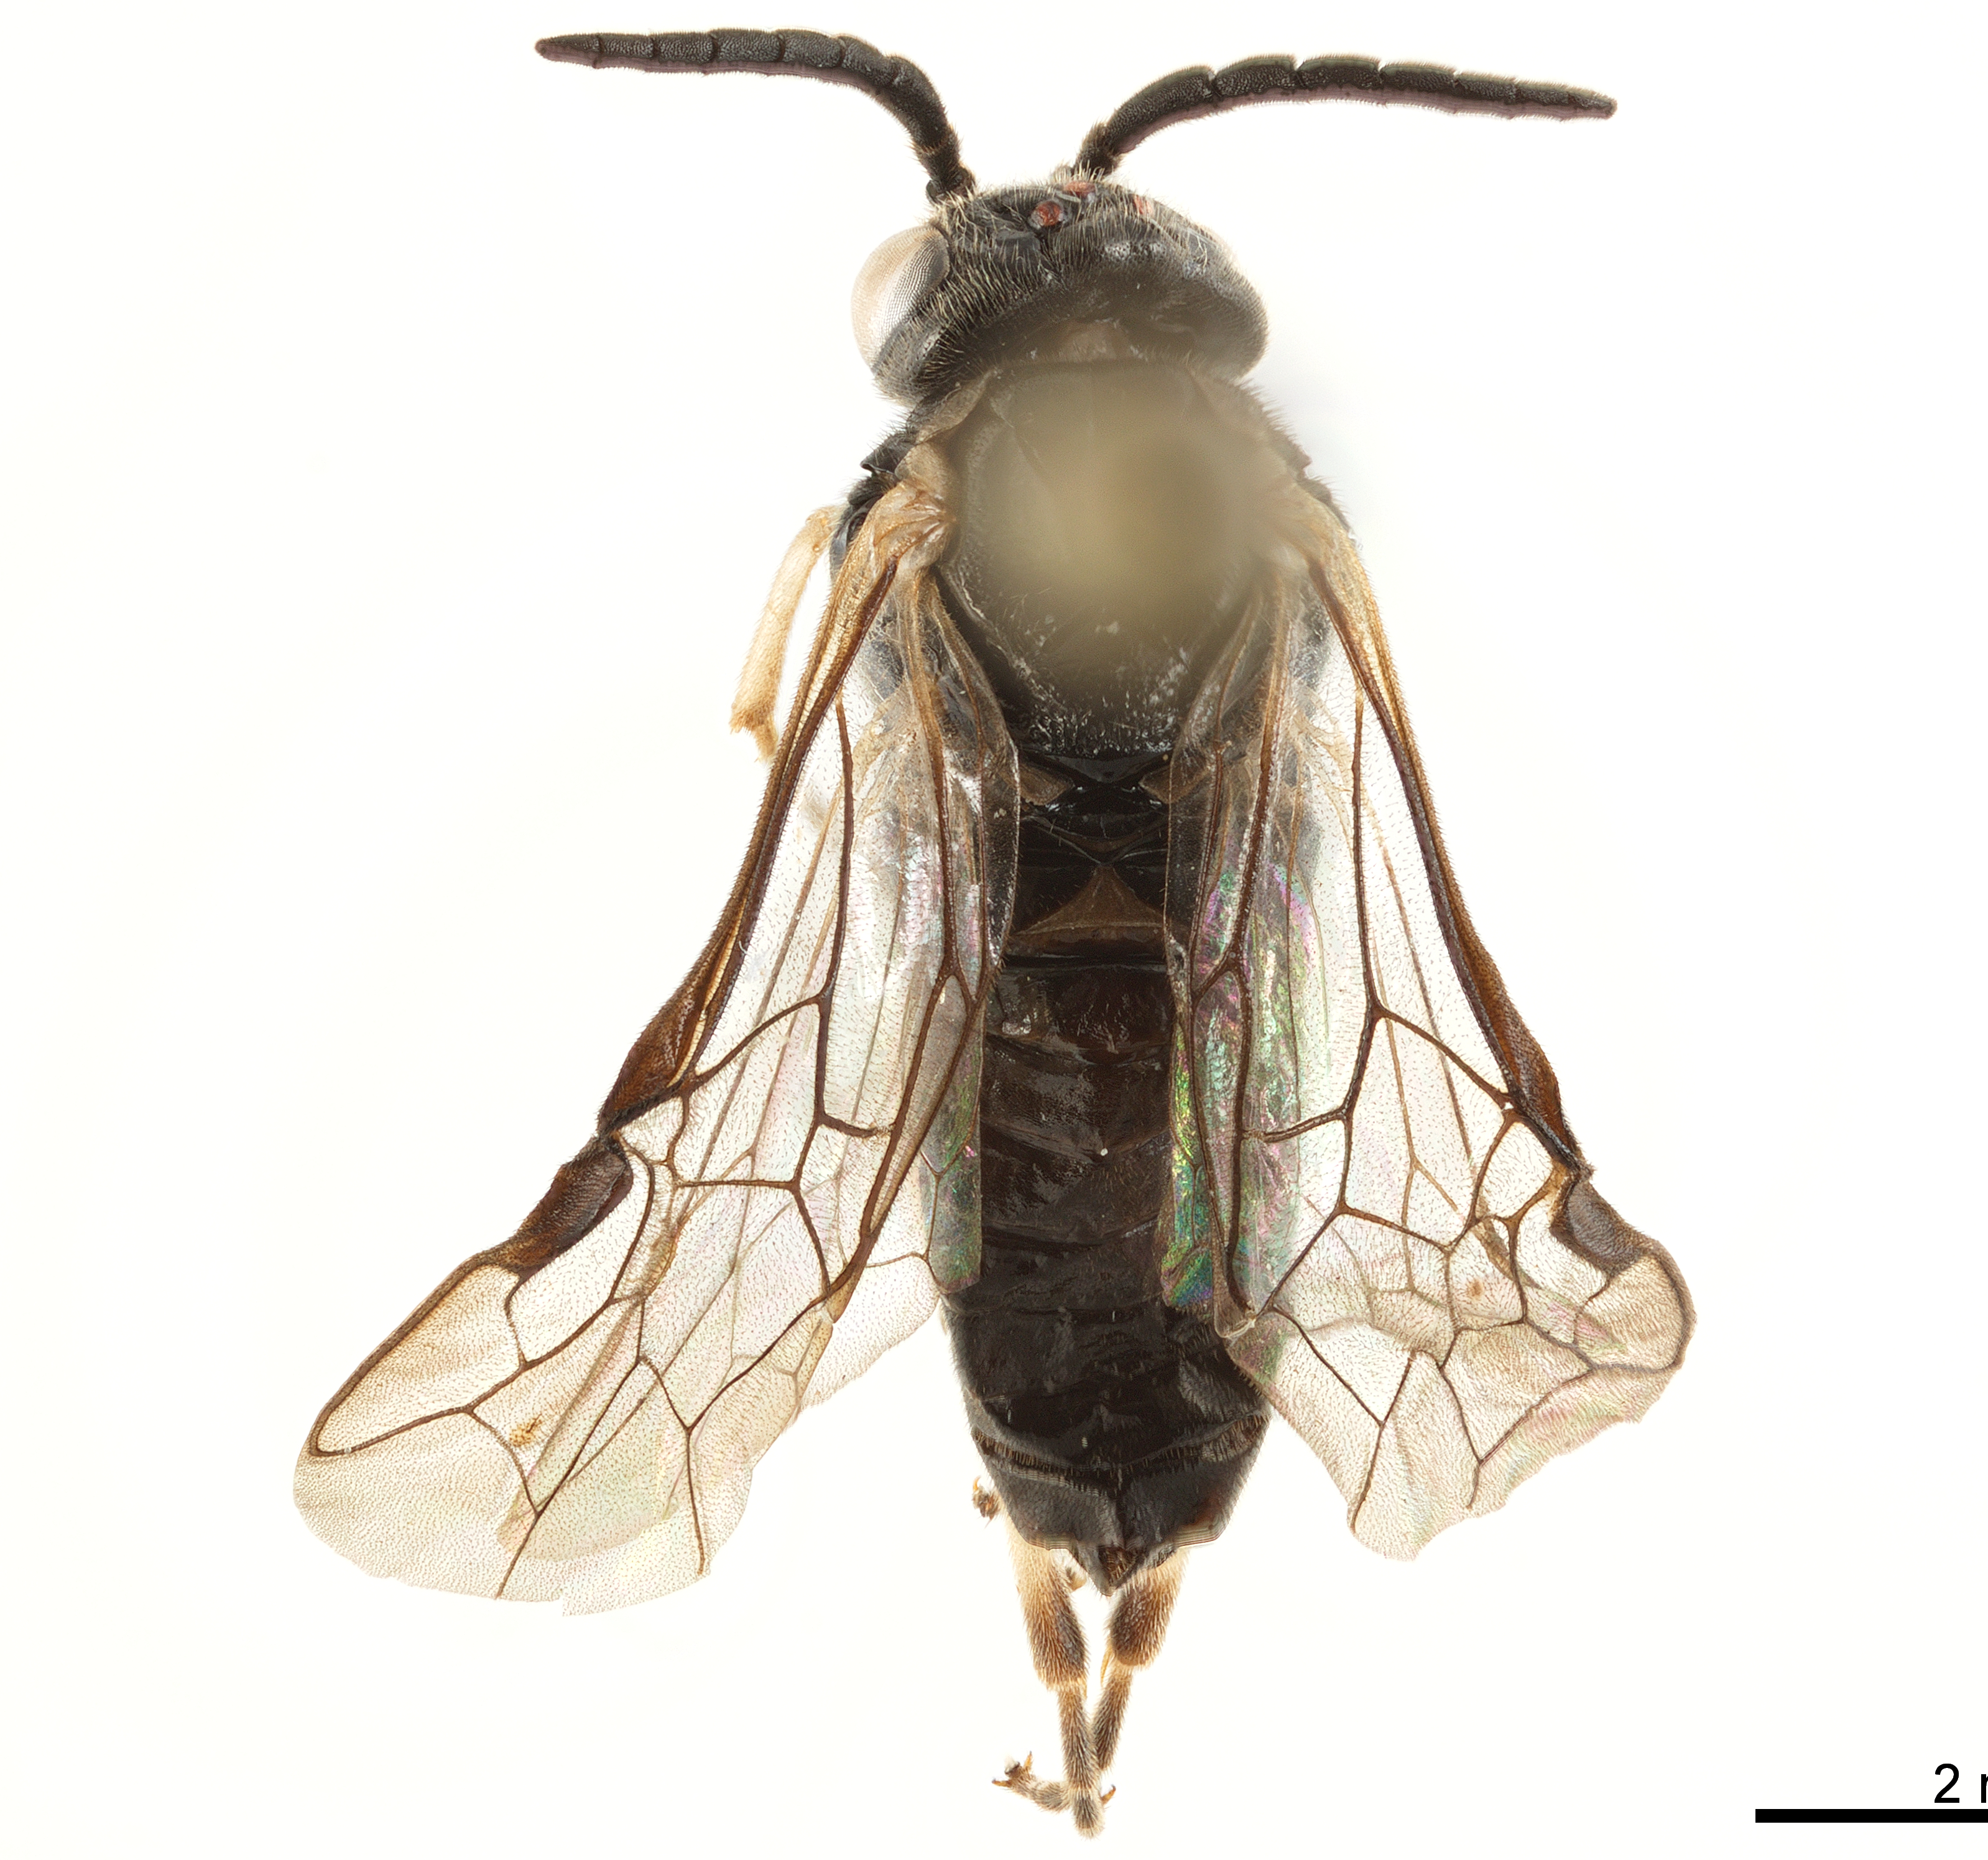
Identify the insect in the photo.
Phrontosoma belfragei
